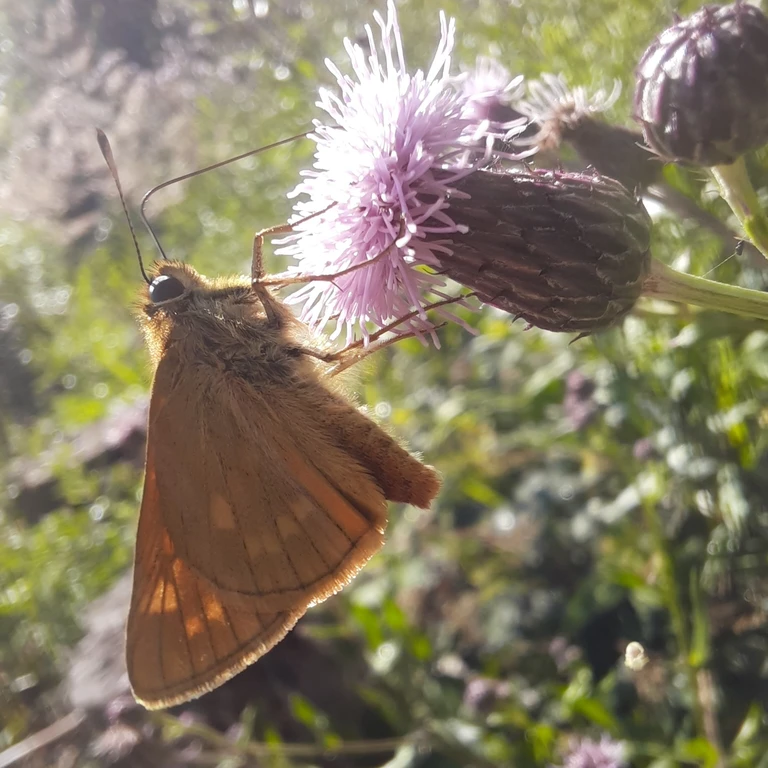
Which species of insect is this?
Ochlodes sylvanus (also Ochlodes venata)
